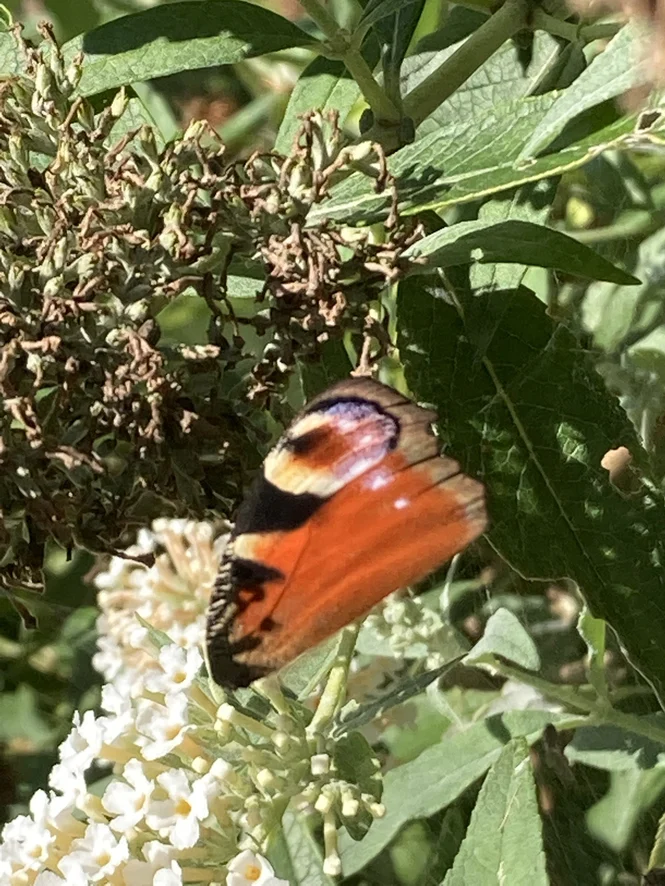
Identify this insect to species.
Aglais io
